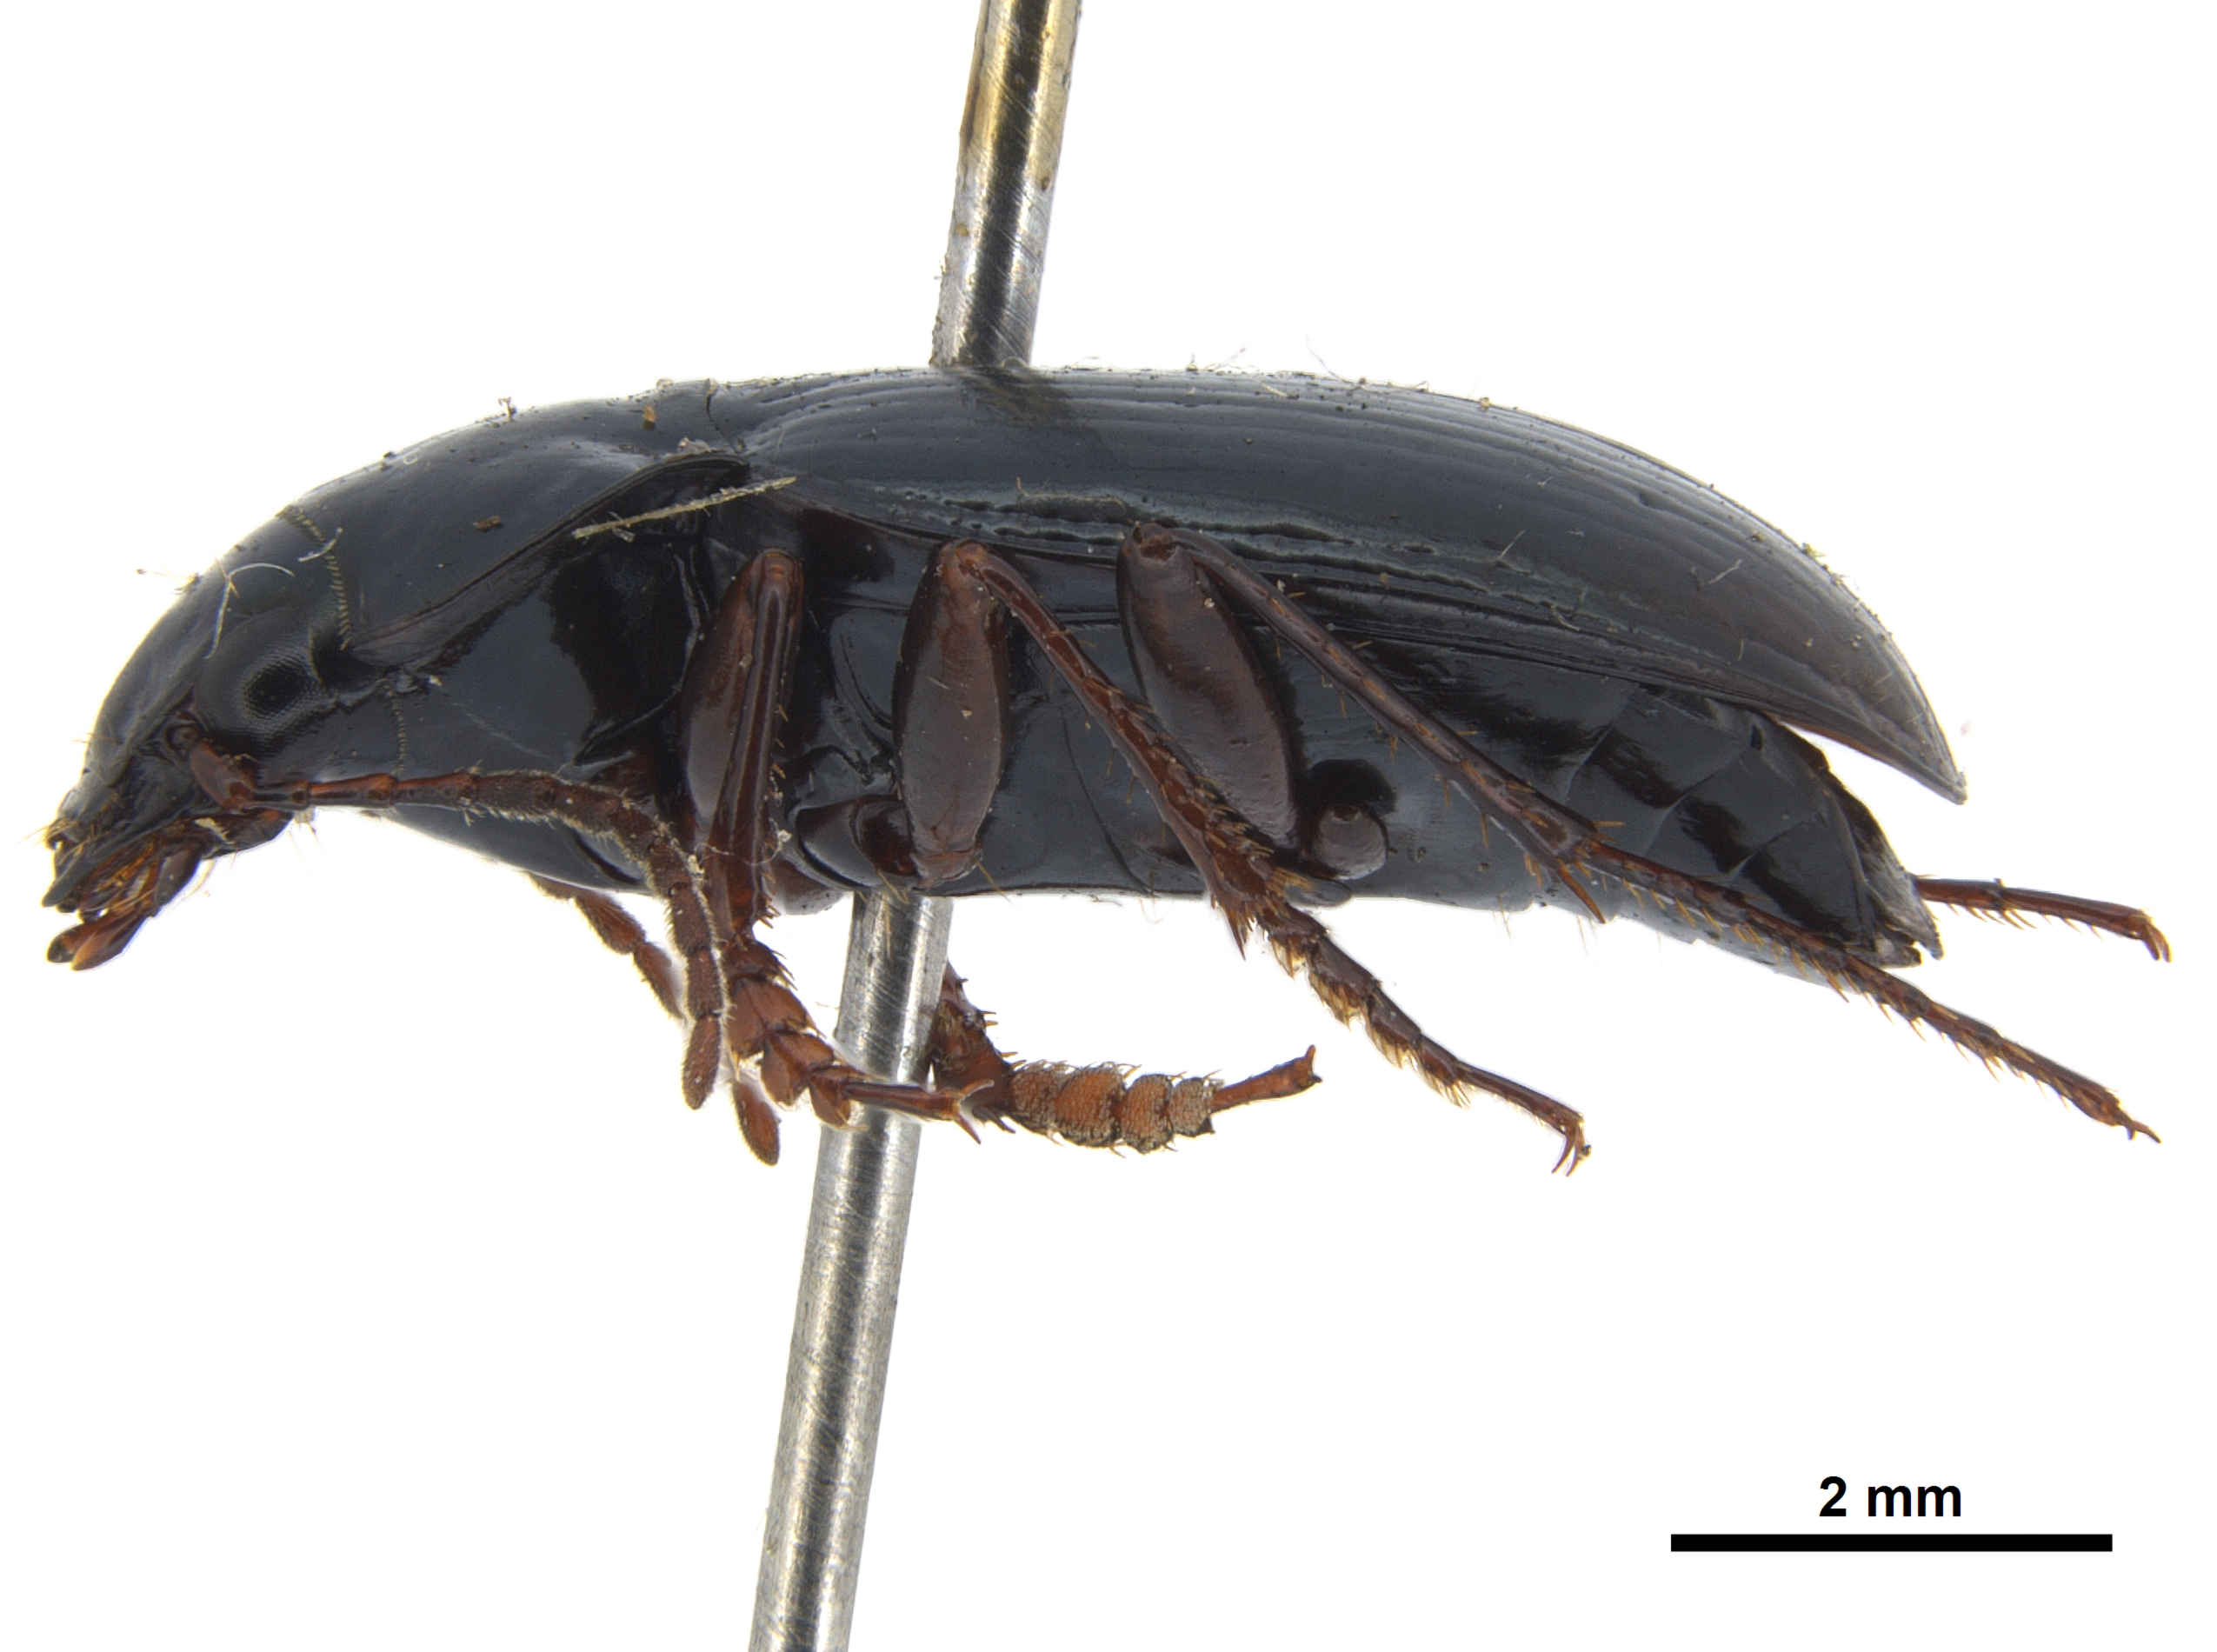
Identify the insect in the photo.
Migadops latus
